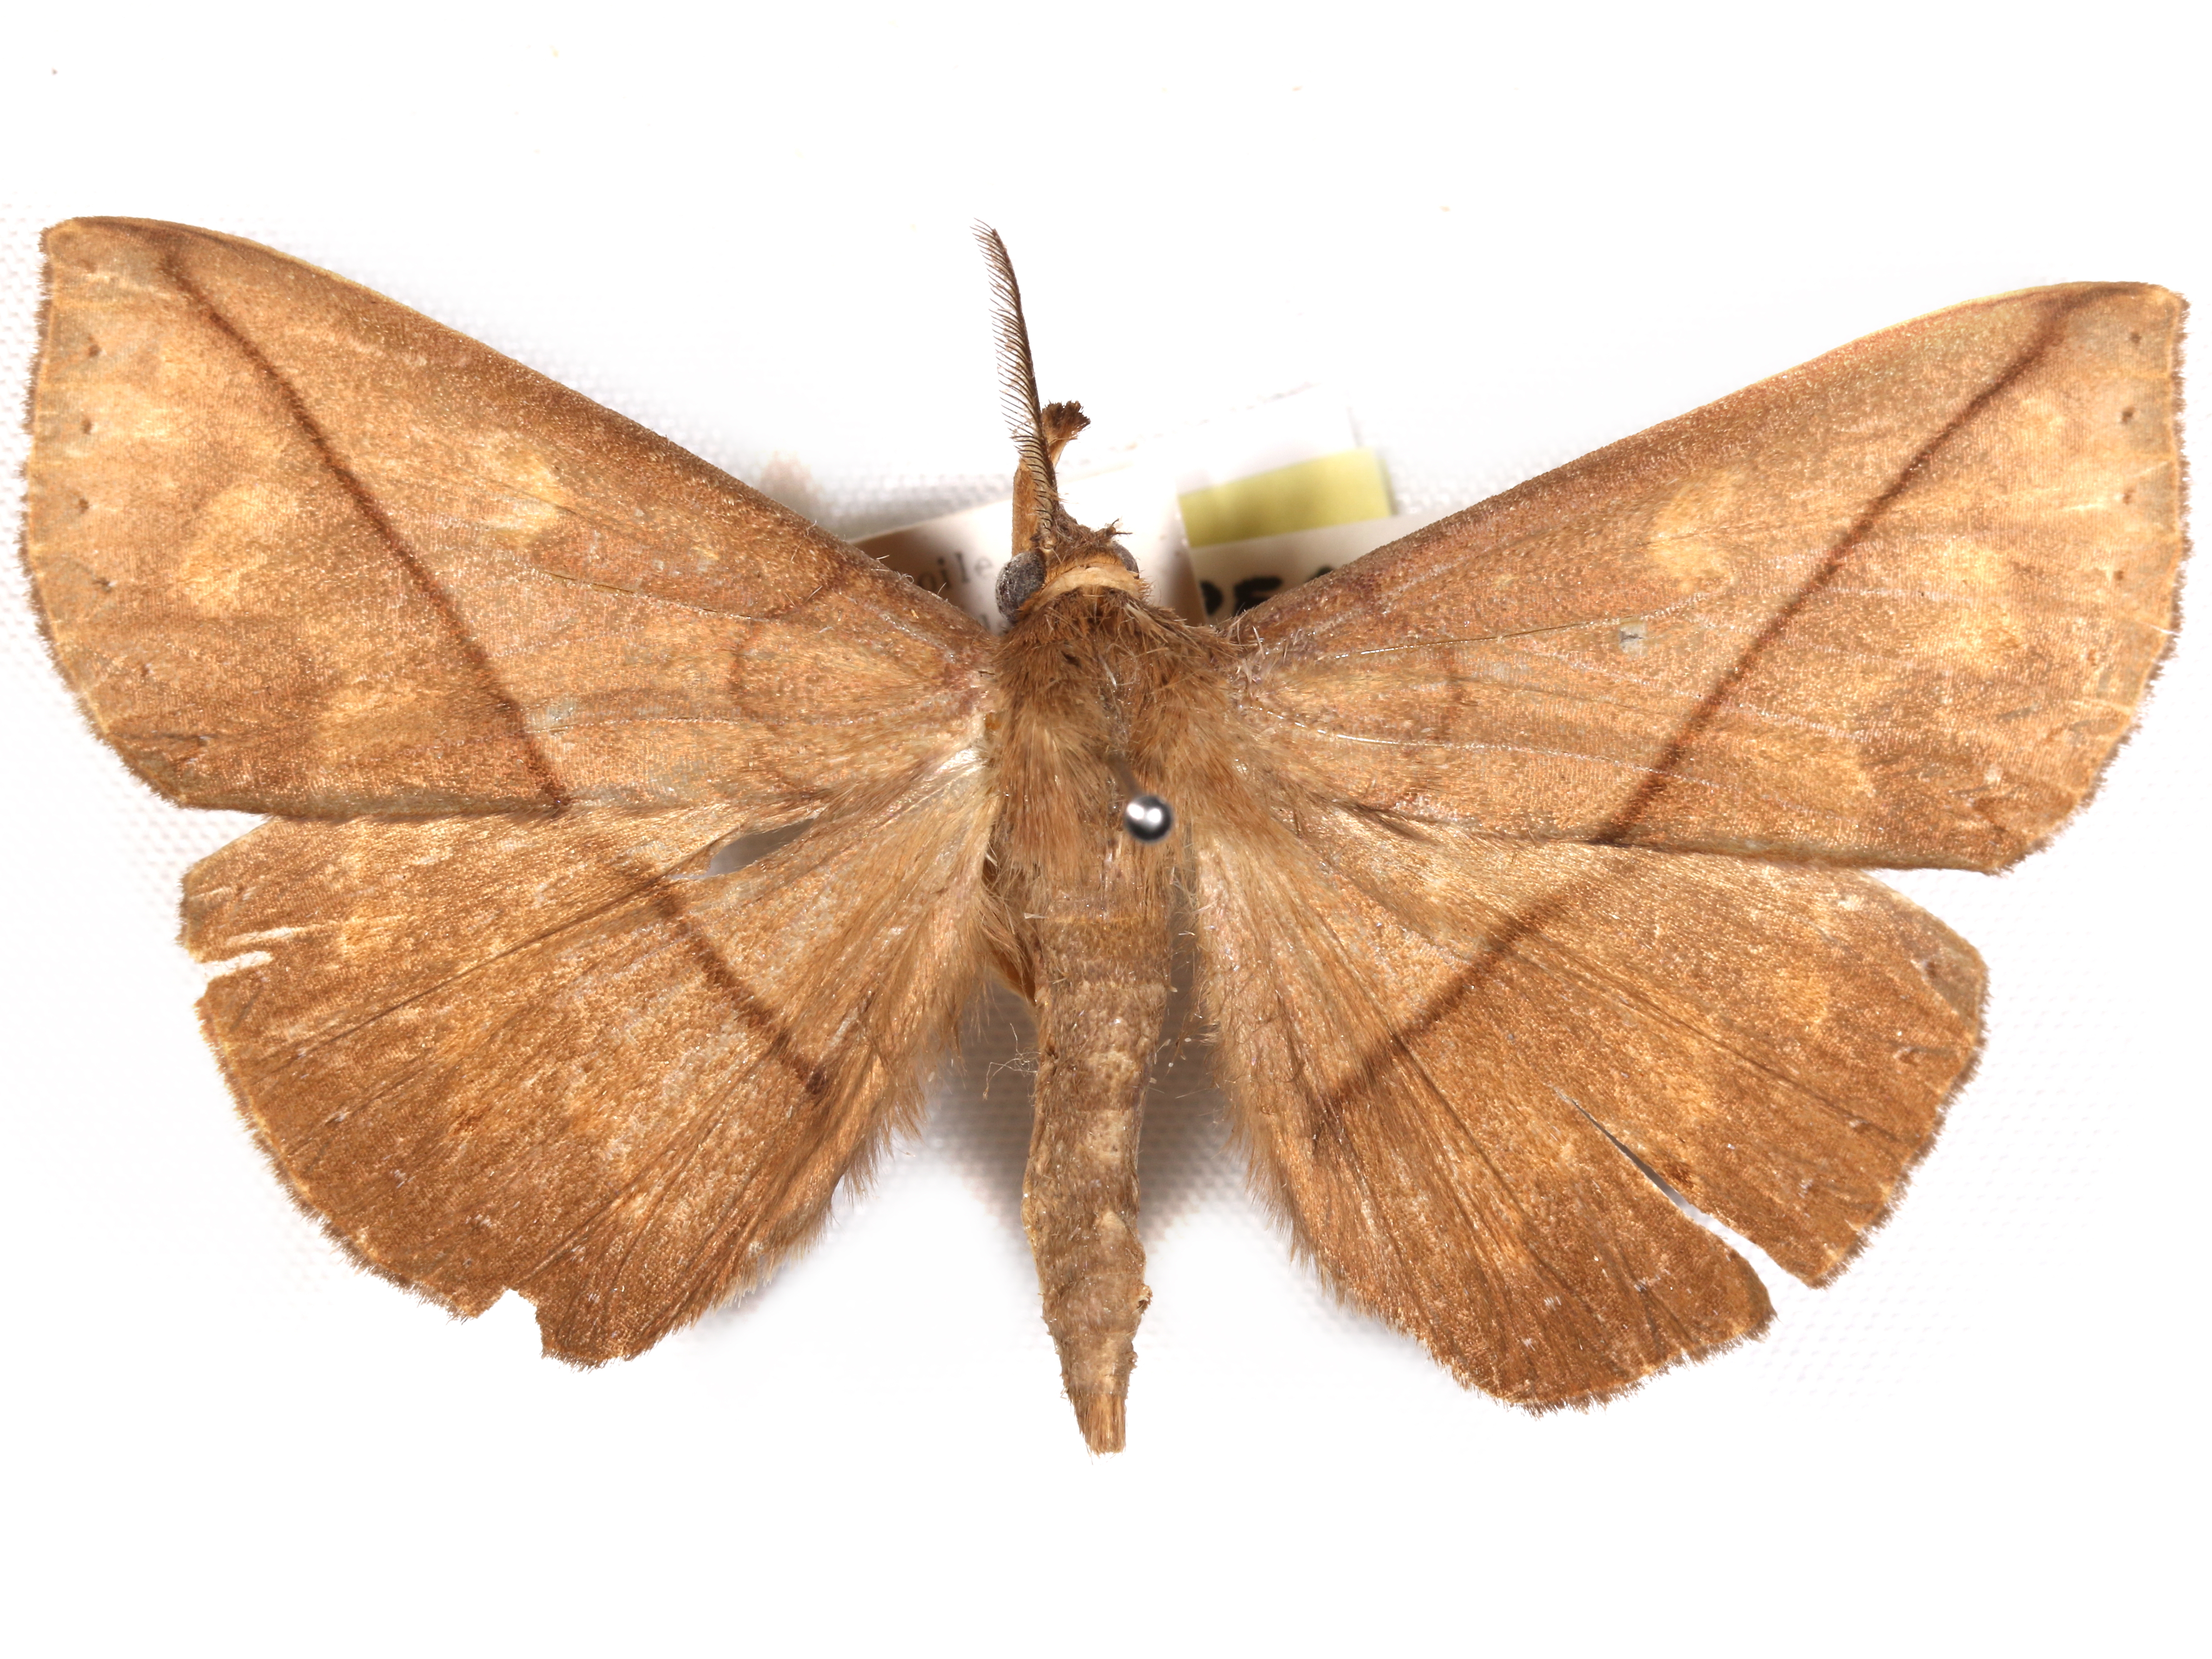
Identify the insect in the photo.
Deinypena lacista
